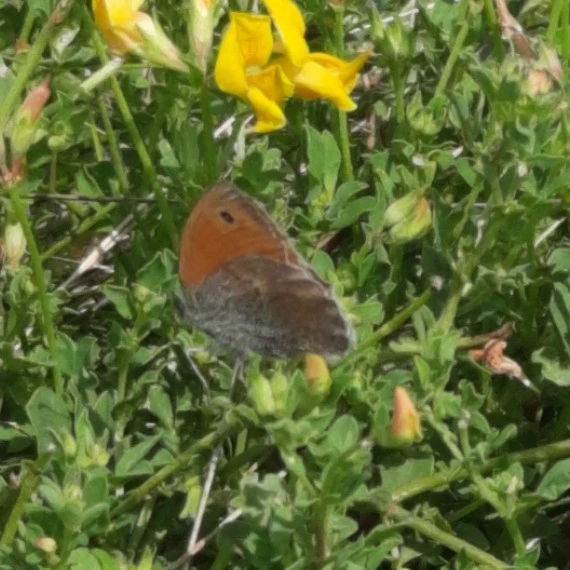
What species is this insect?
Coenonympha pamphilus
